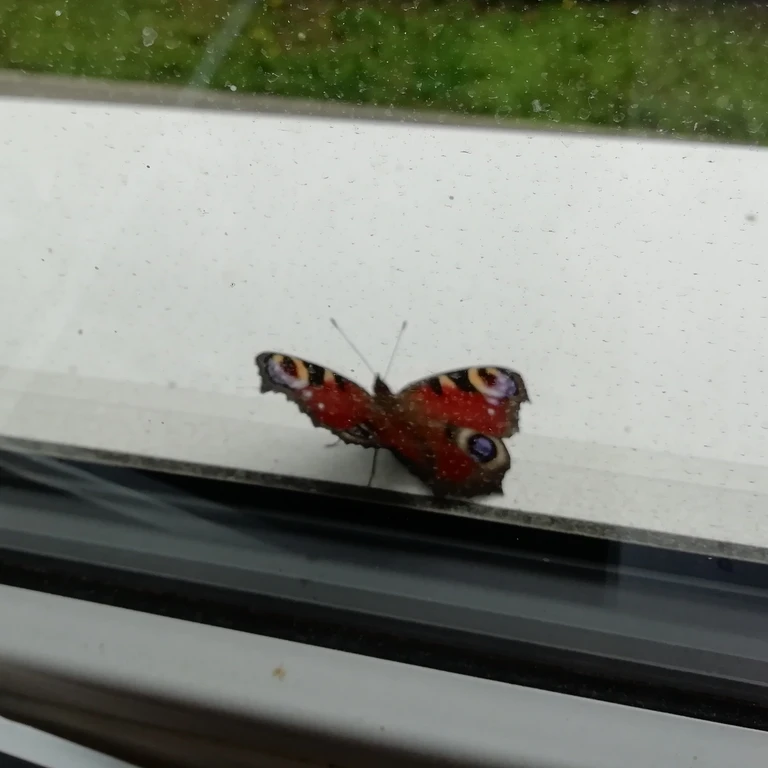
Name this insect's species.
Aglais io
